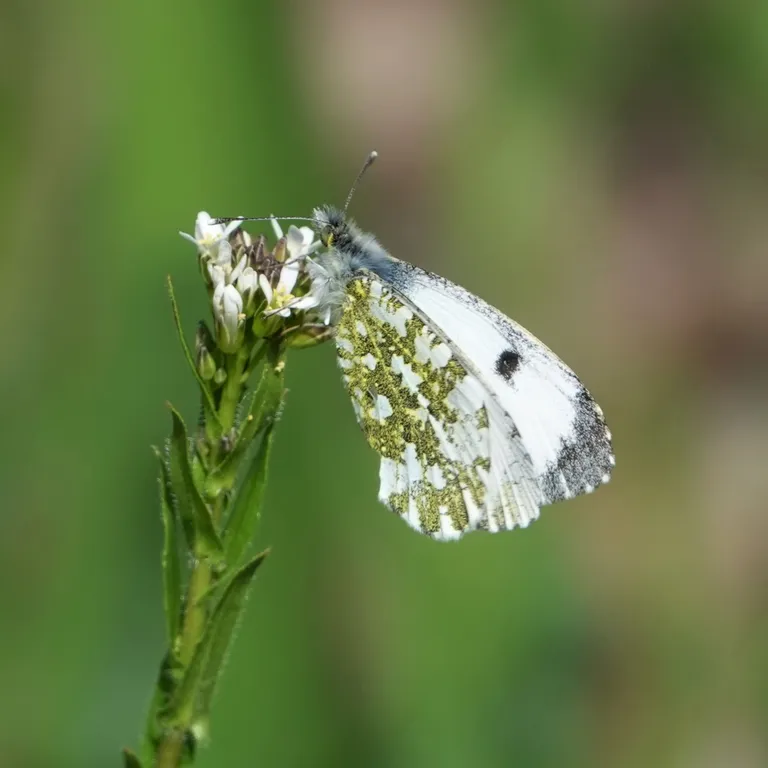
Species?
Anthocharis cardamines
